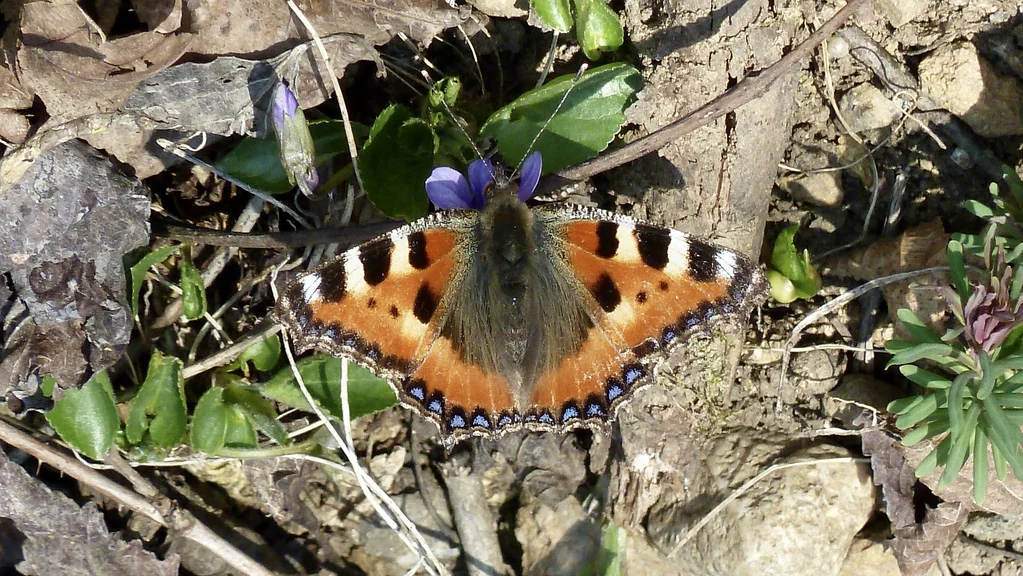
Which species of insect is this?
Aglais urticae
